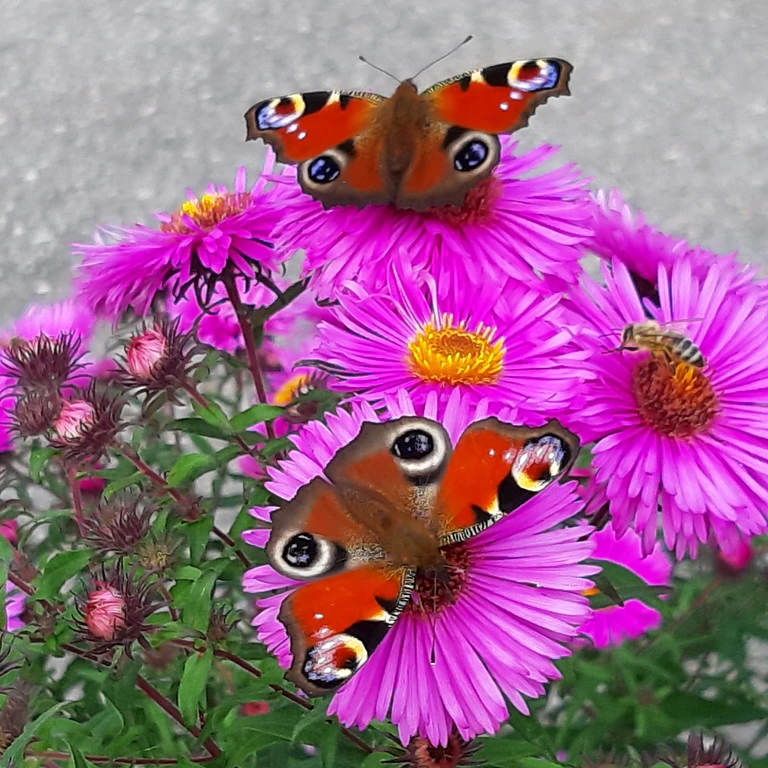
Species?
Aglais io
